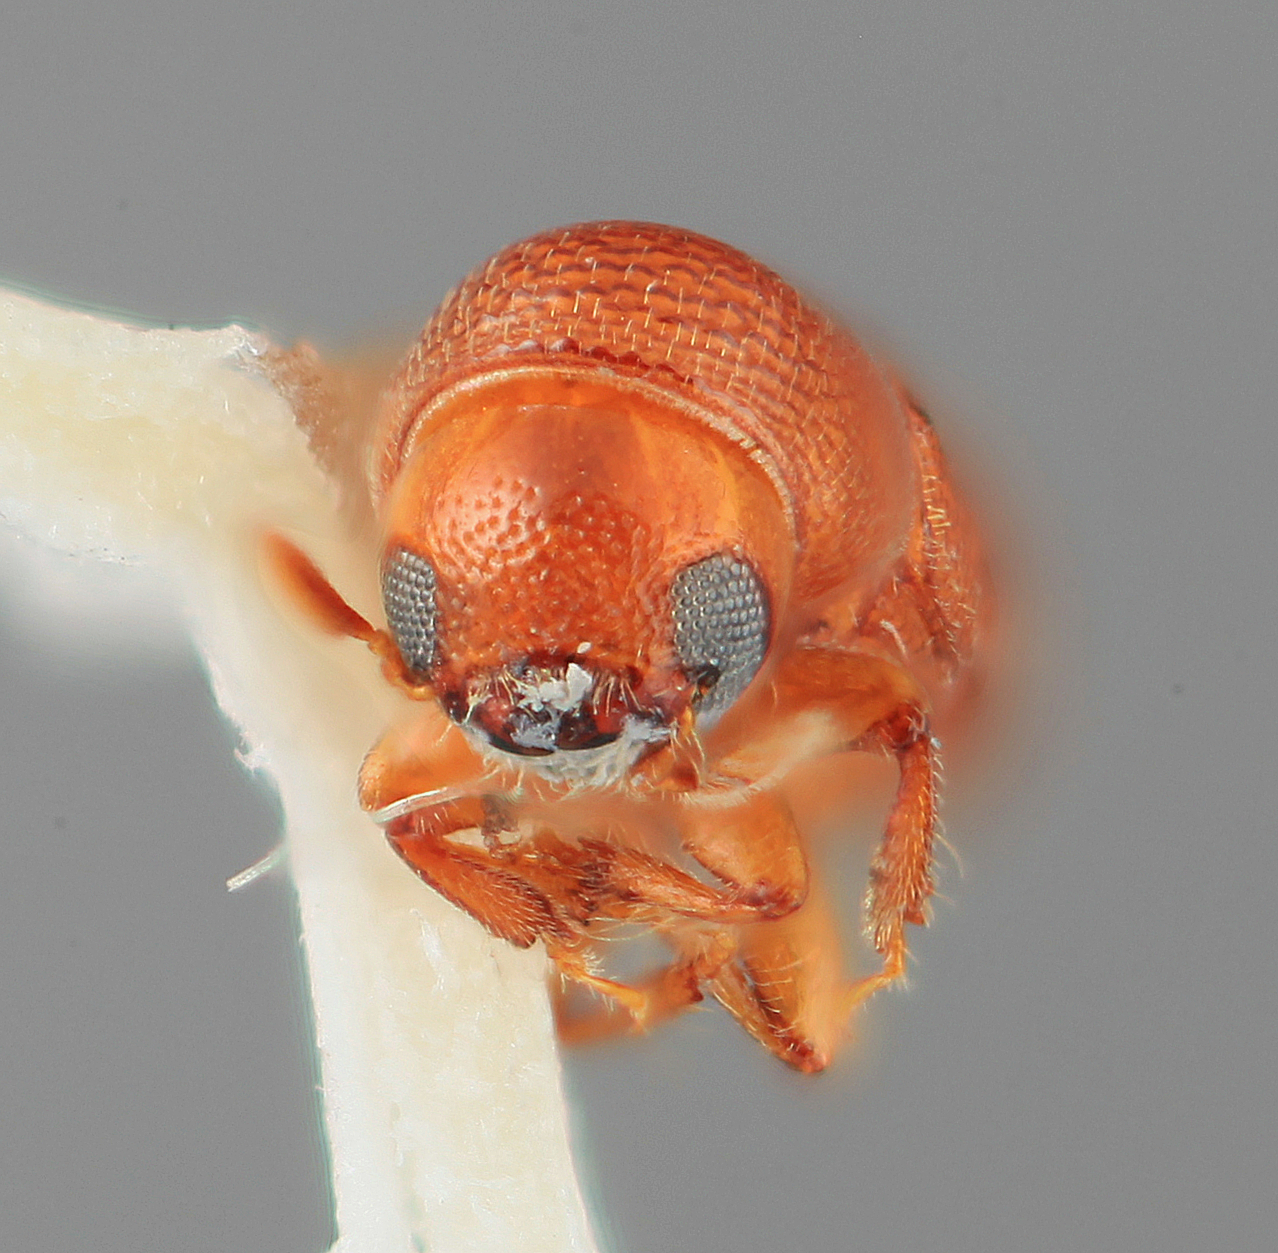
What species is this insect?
Araptus virolavorus
